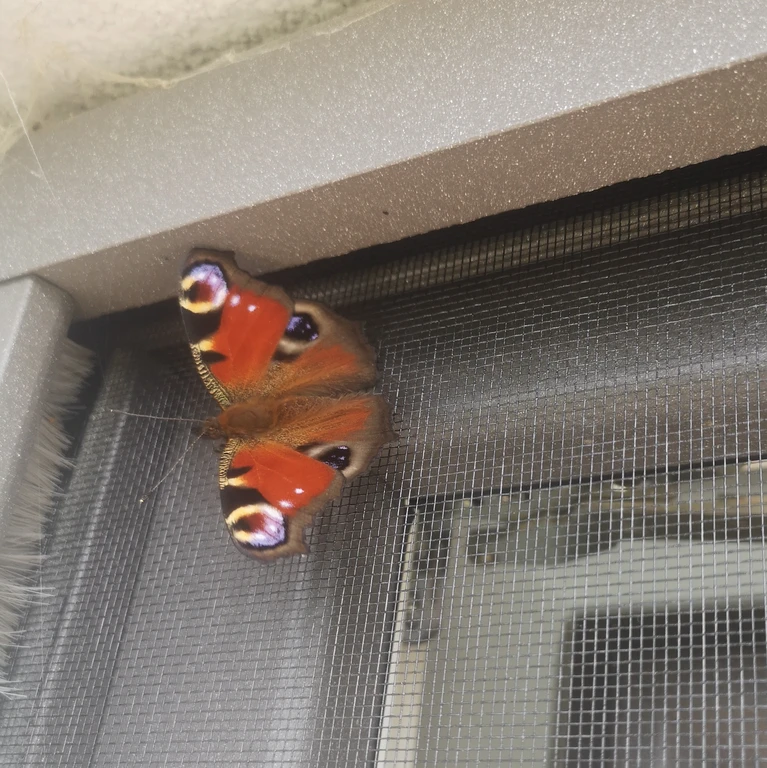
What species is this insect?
Aglais io
